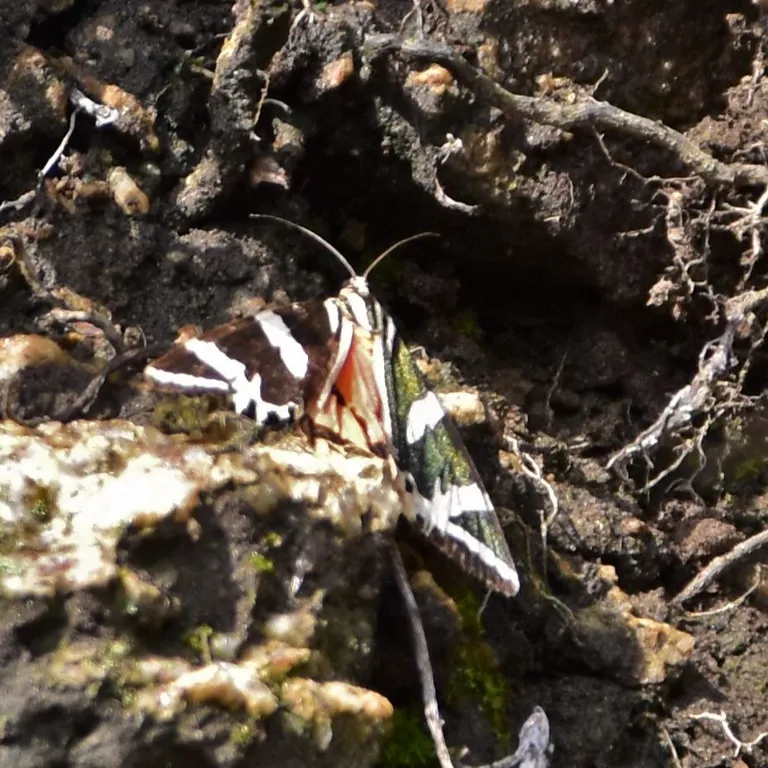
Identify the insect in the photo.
Euplagia quadripunctaria
